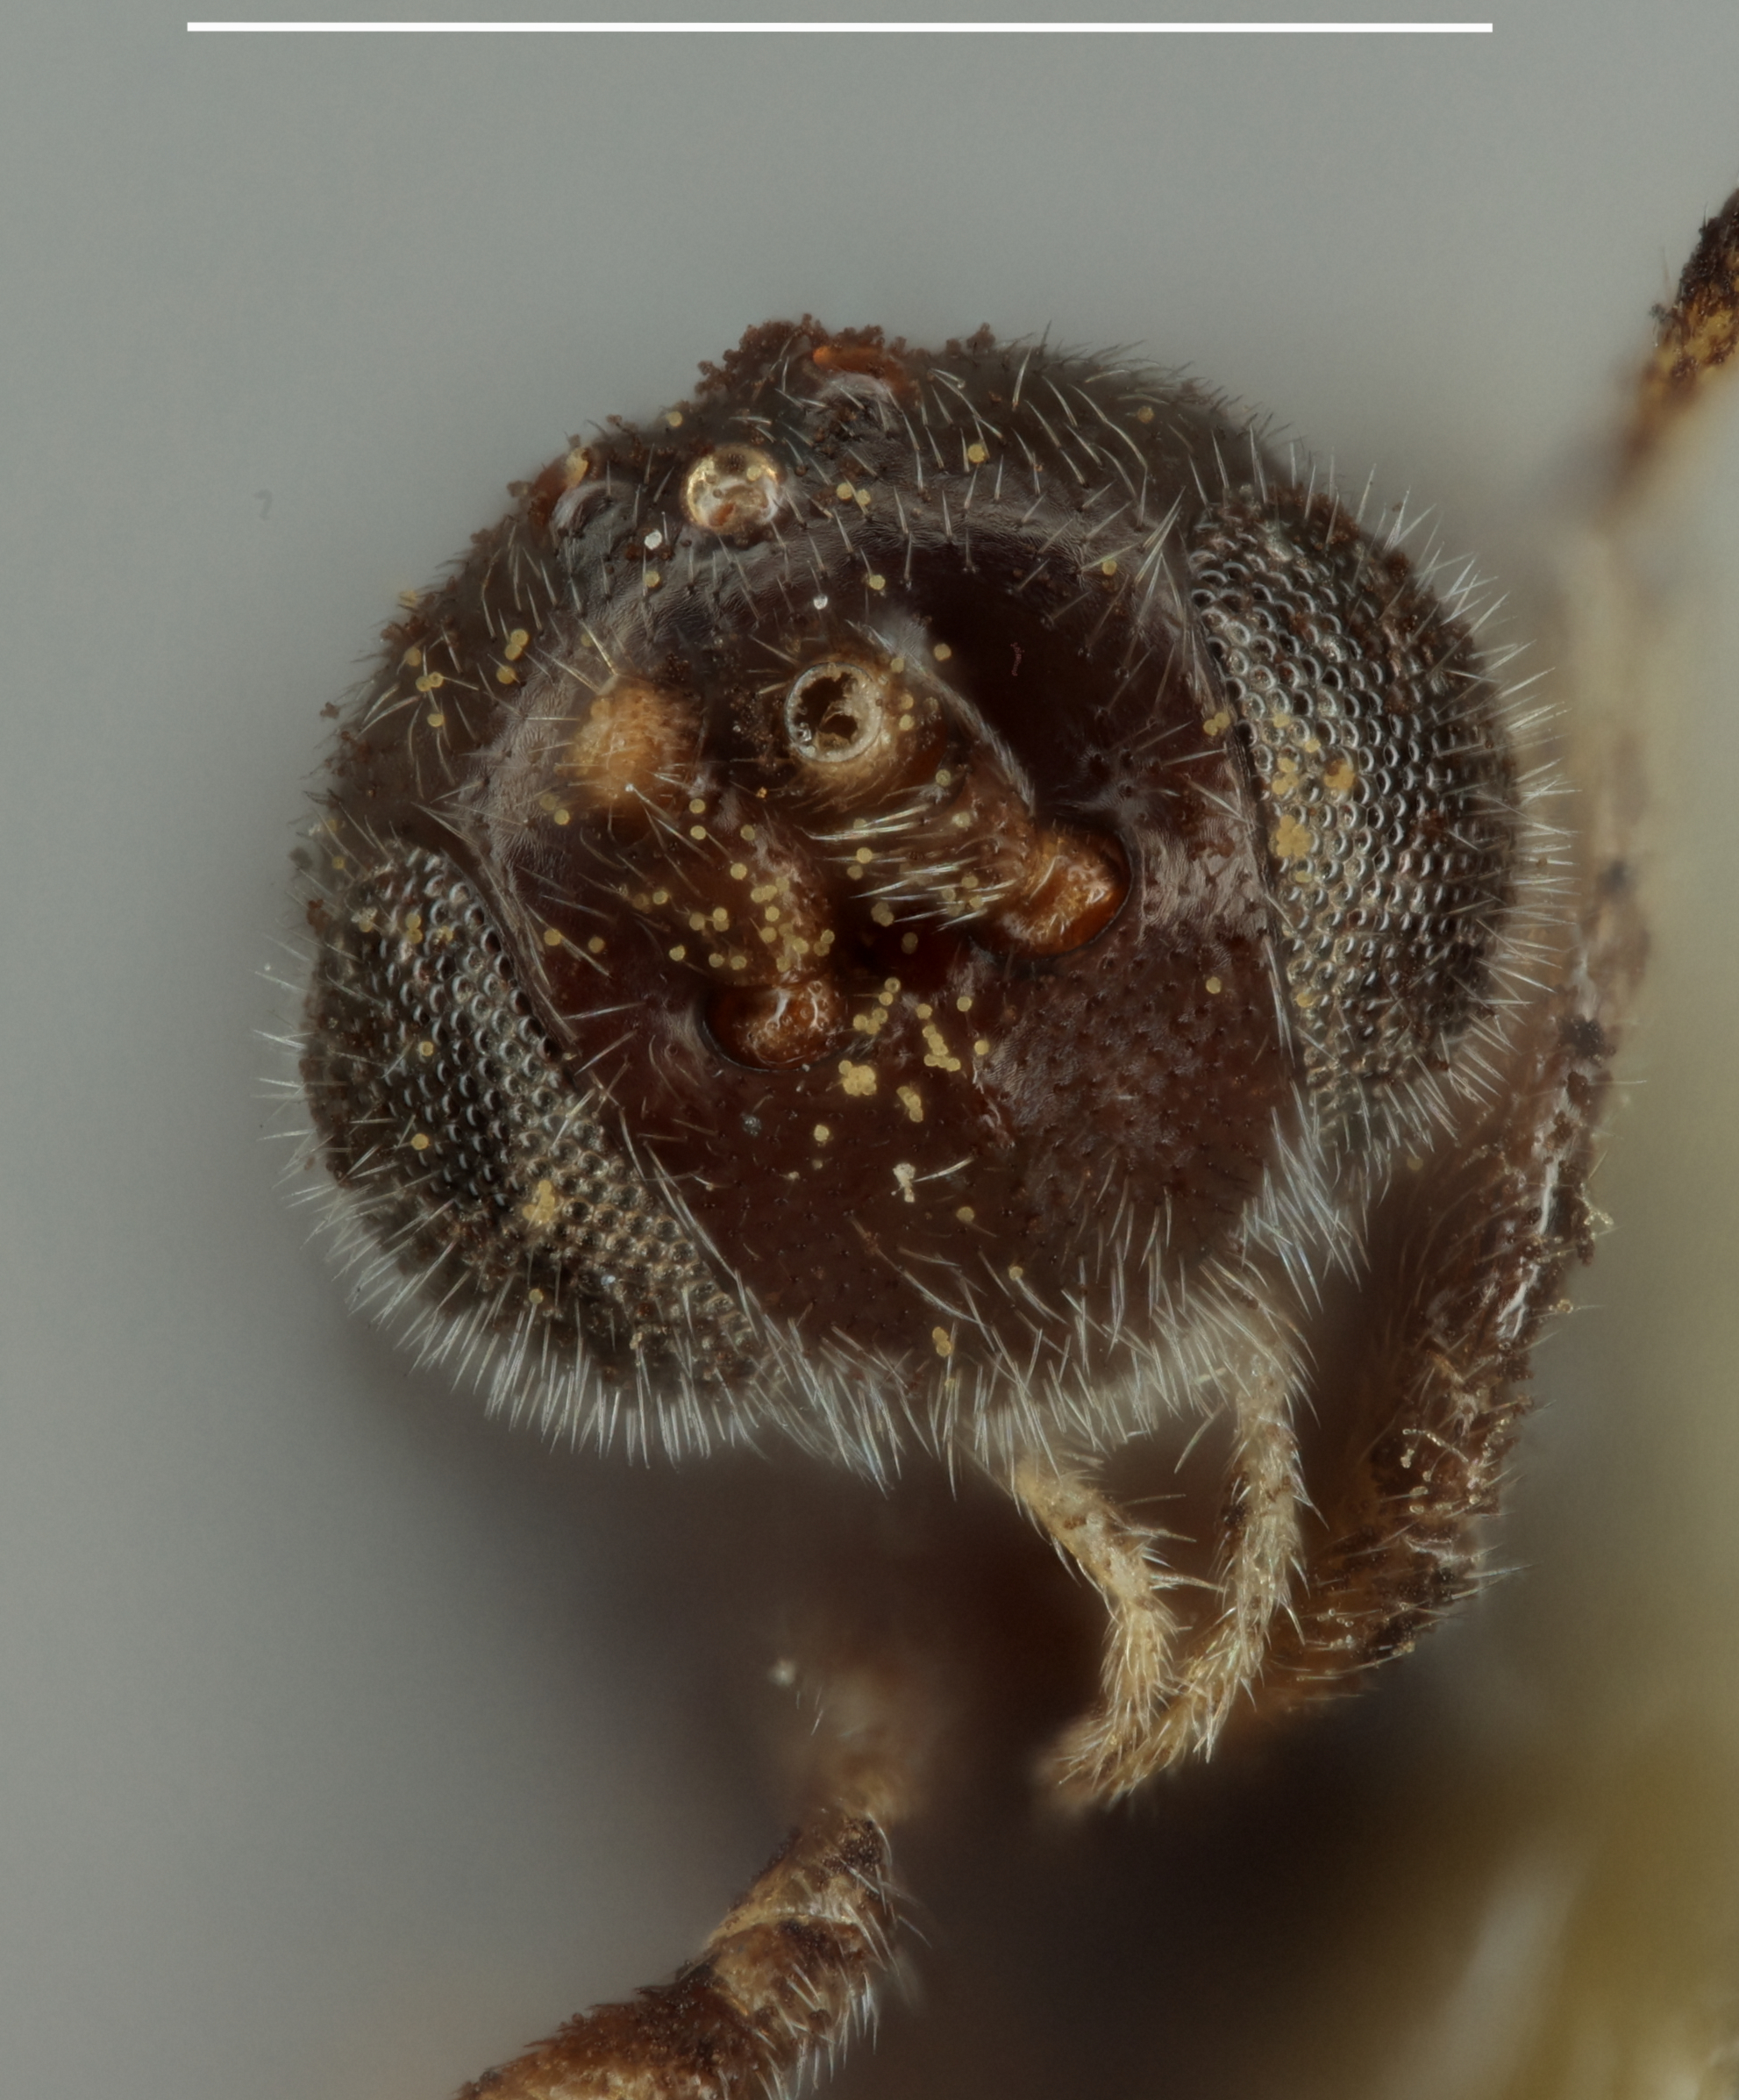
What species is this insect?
Apanteles nigripes
